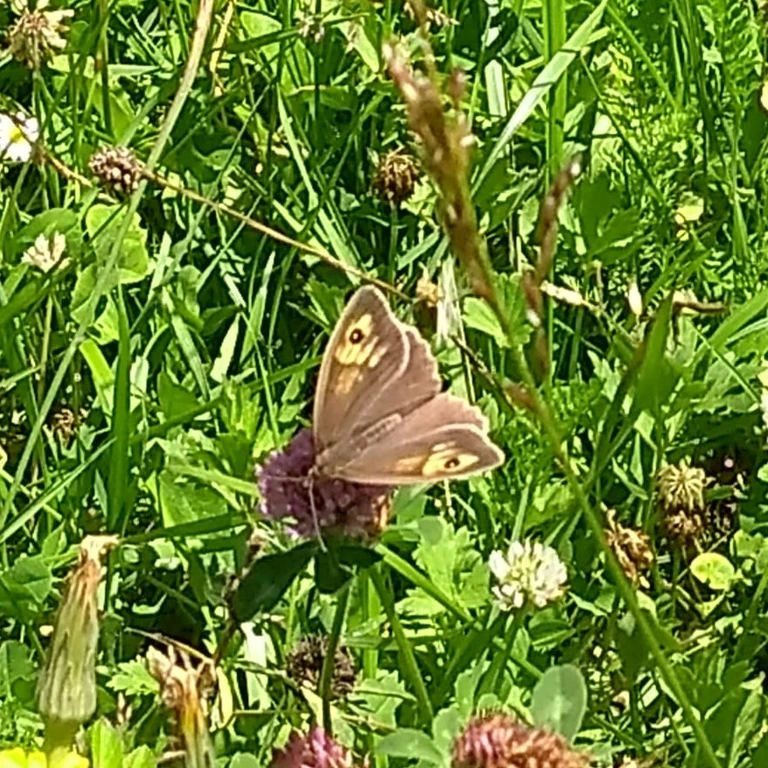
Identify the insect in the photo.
Lasiommata maera (also Pararge maera)
